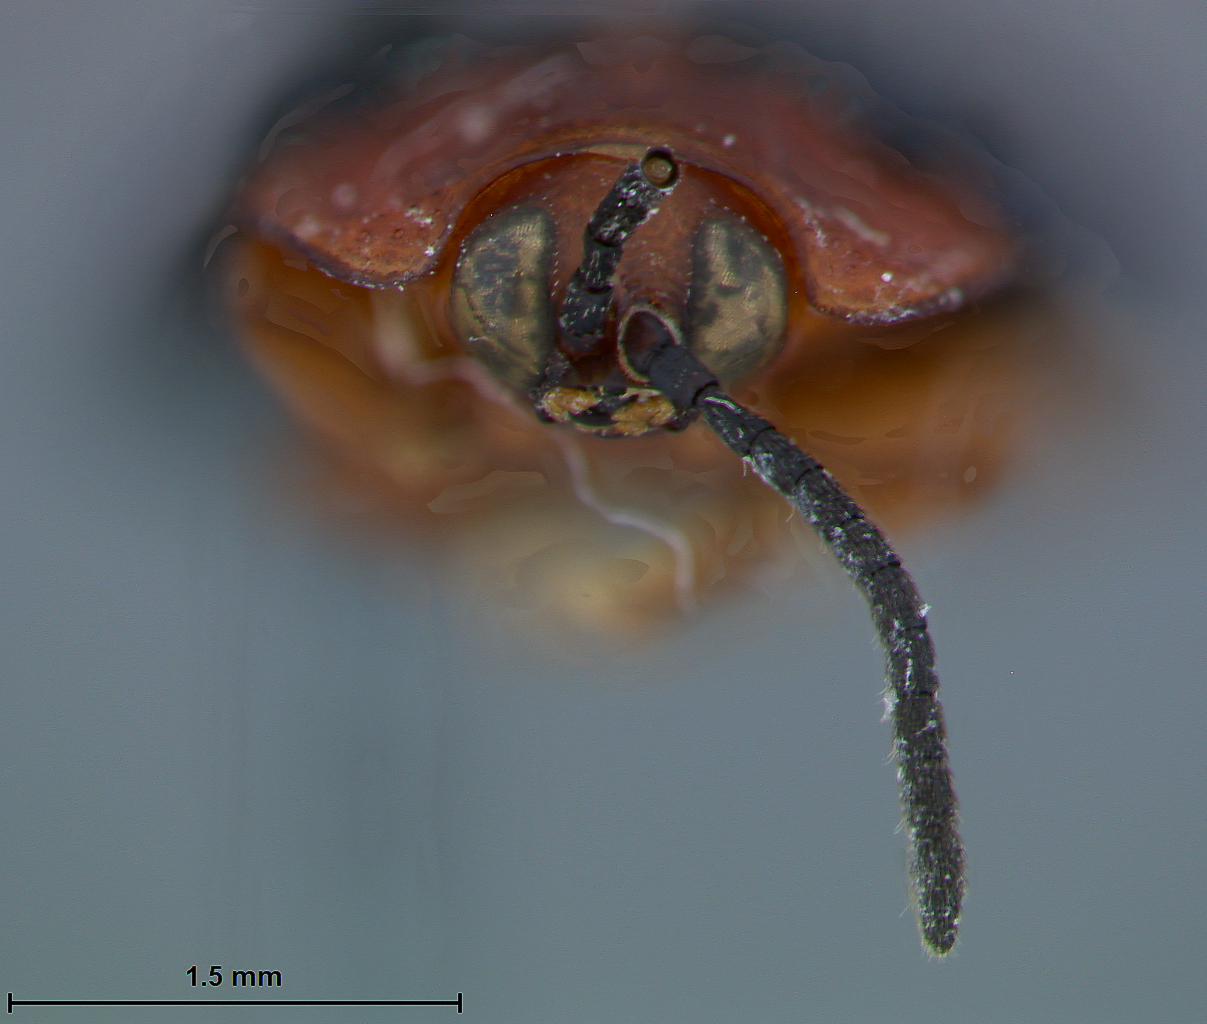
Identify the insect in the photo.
Callispa fortunei
